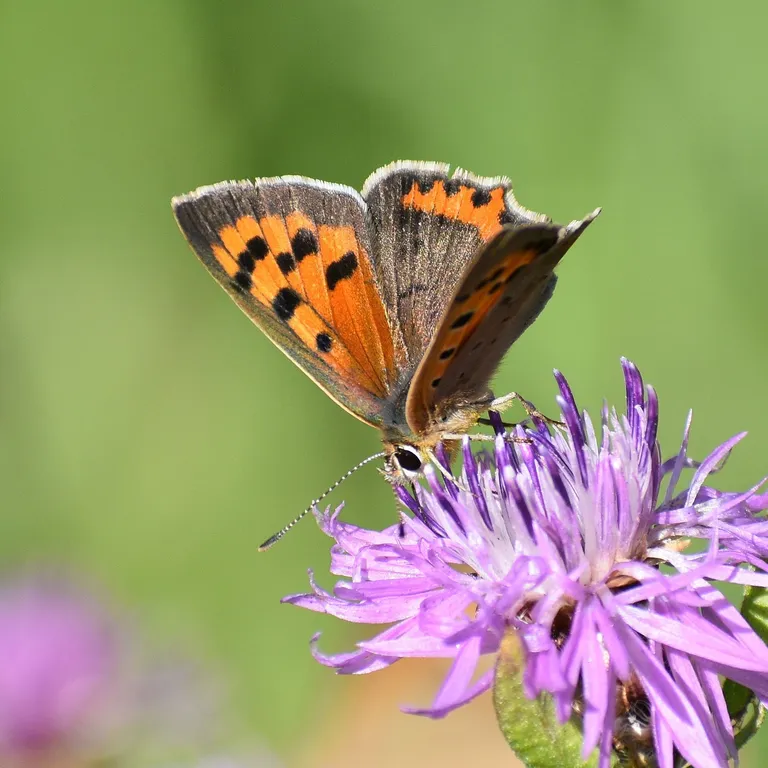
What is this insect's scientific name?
Lycaena phlaeas
